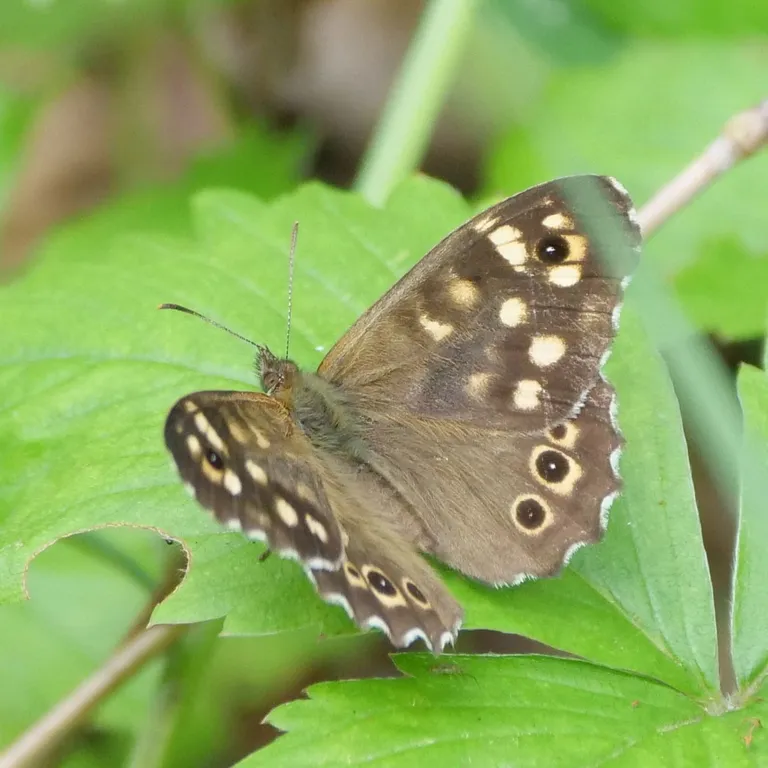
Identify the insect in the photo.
Pararge aegeria
